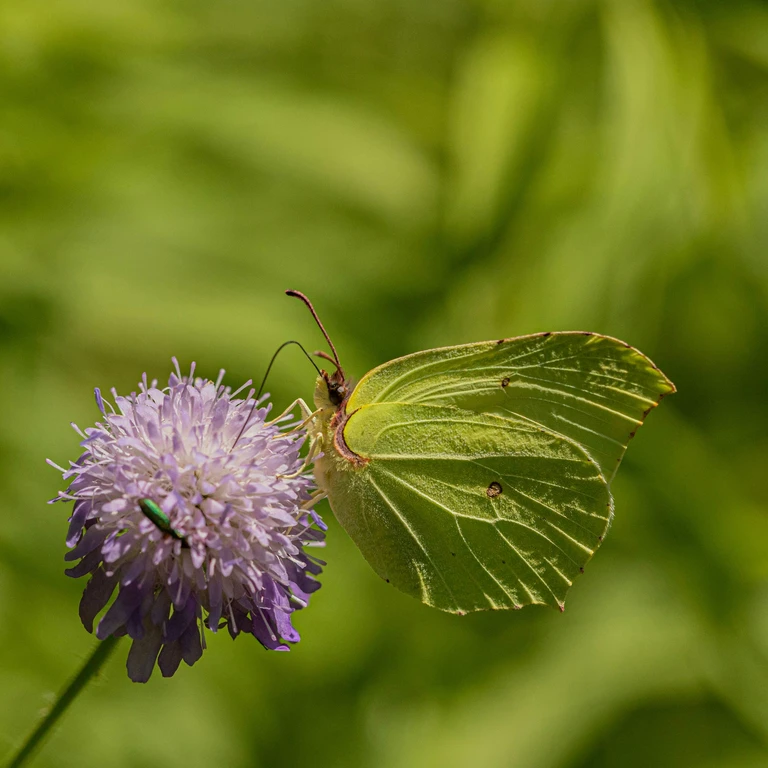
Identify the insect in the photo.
Gonepteryx rhamni
